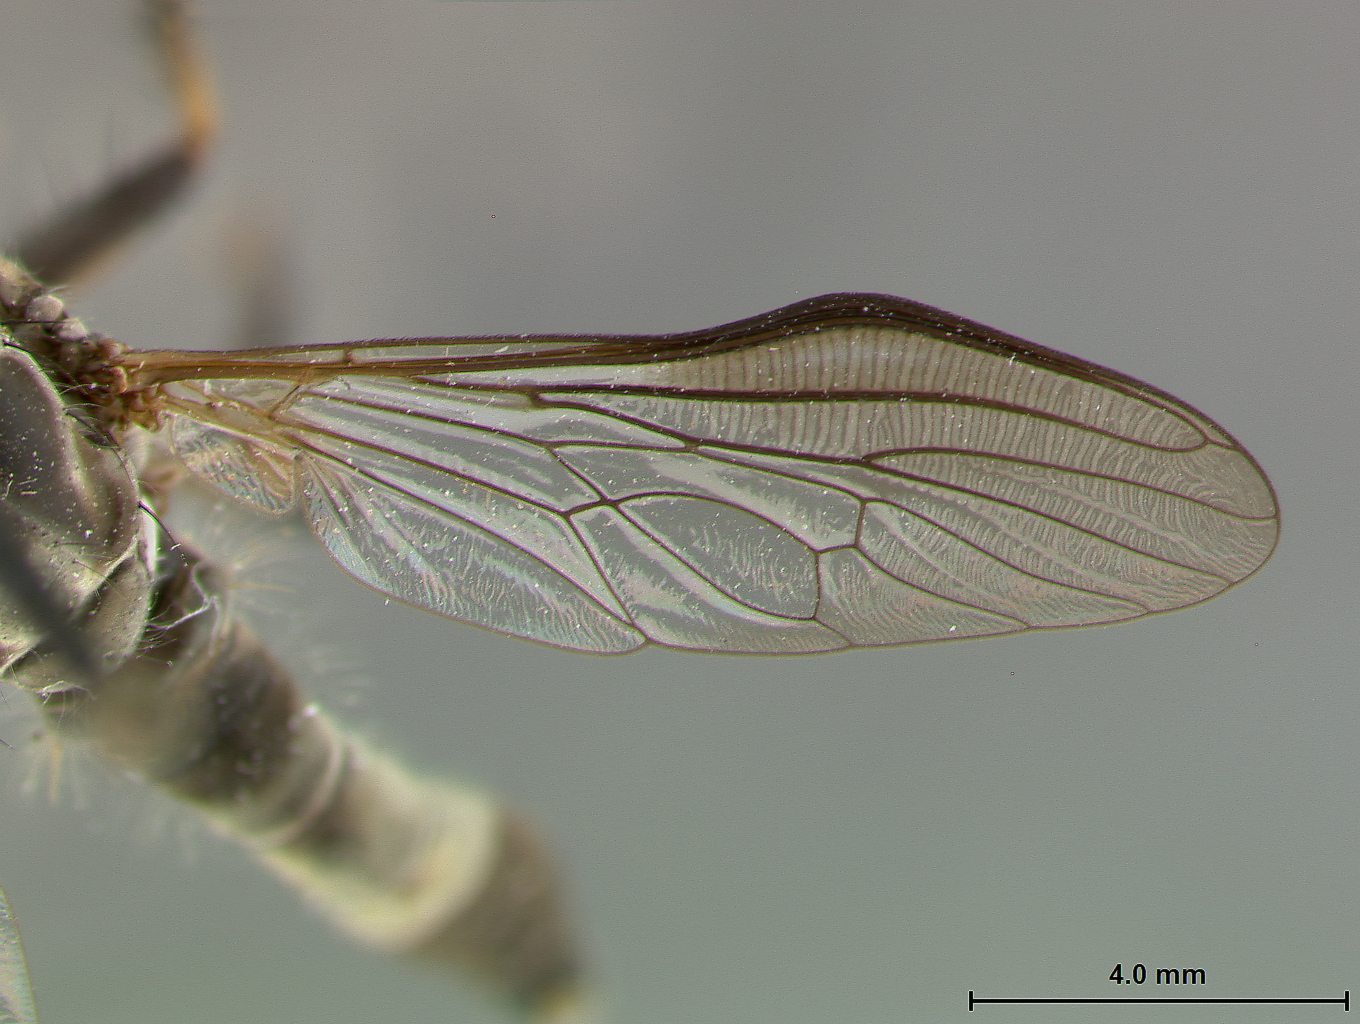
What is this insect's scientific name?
Ommatius texanus
